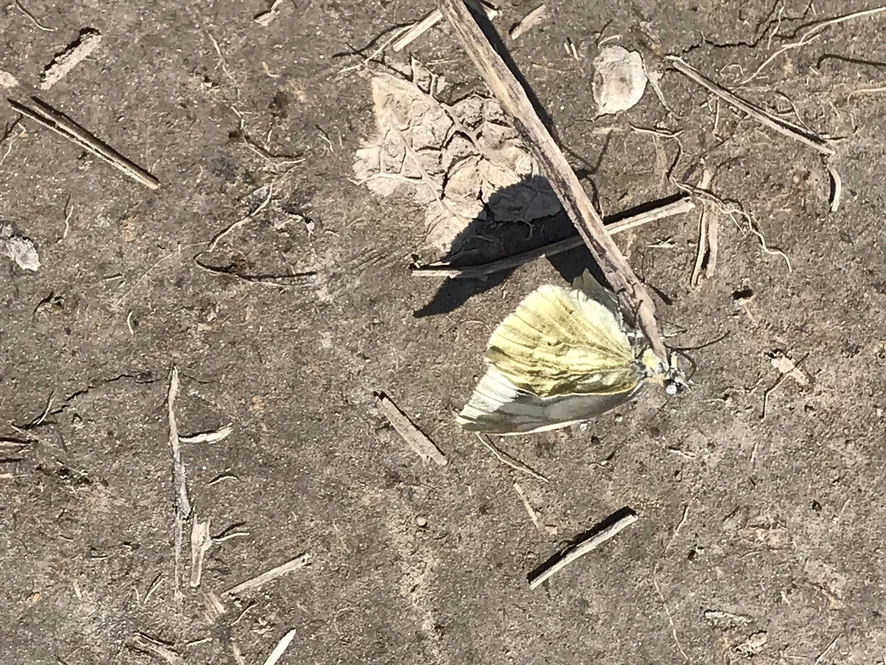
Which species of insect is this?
Pieris napi
